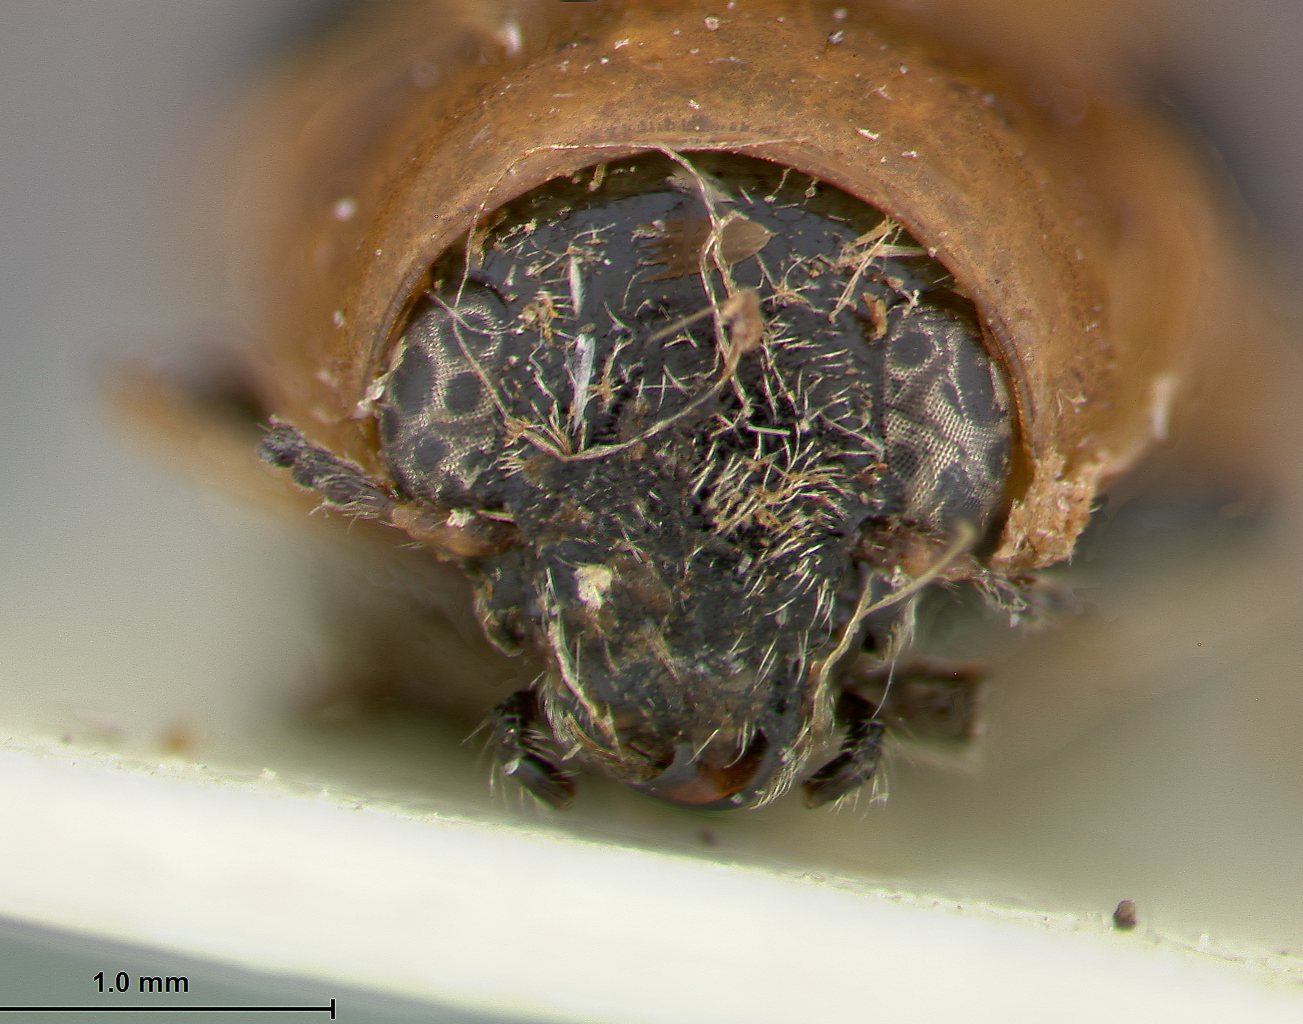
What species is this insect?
Cyaniris uhehensis
